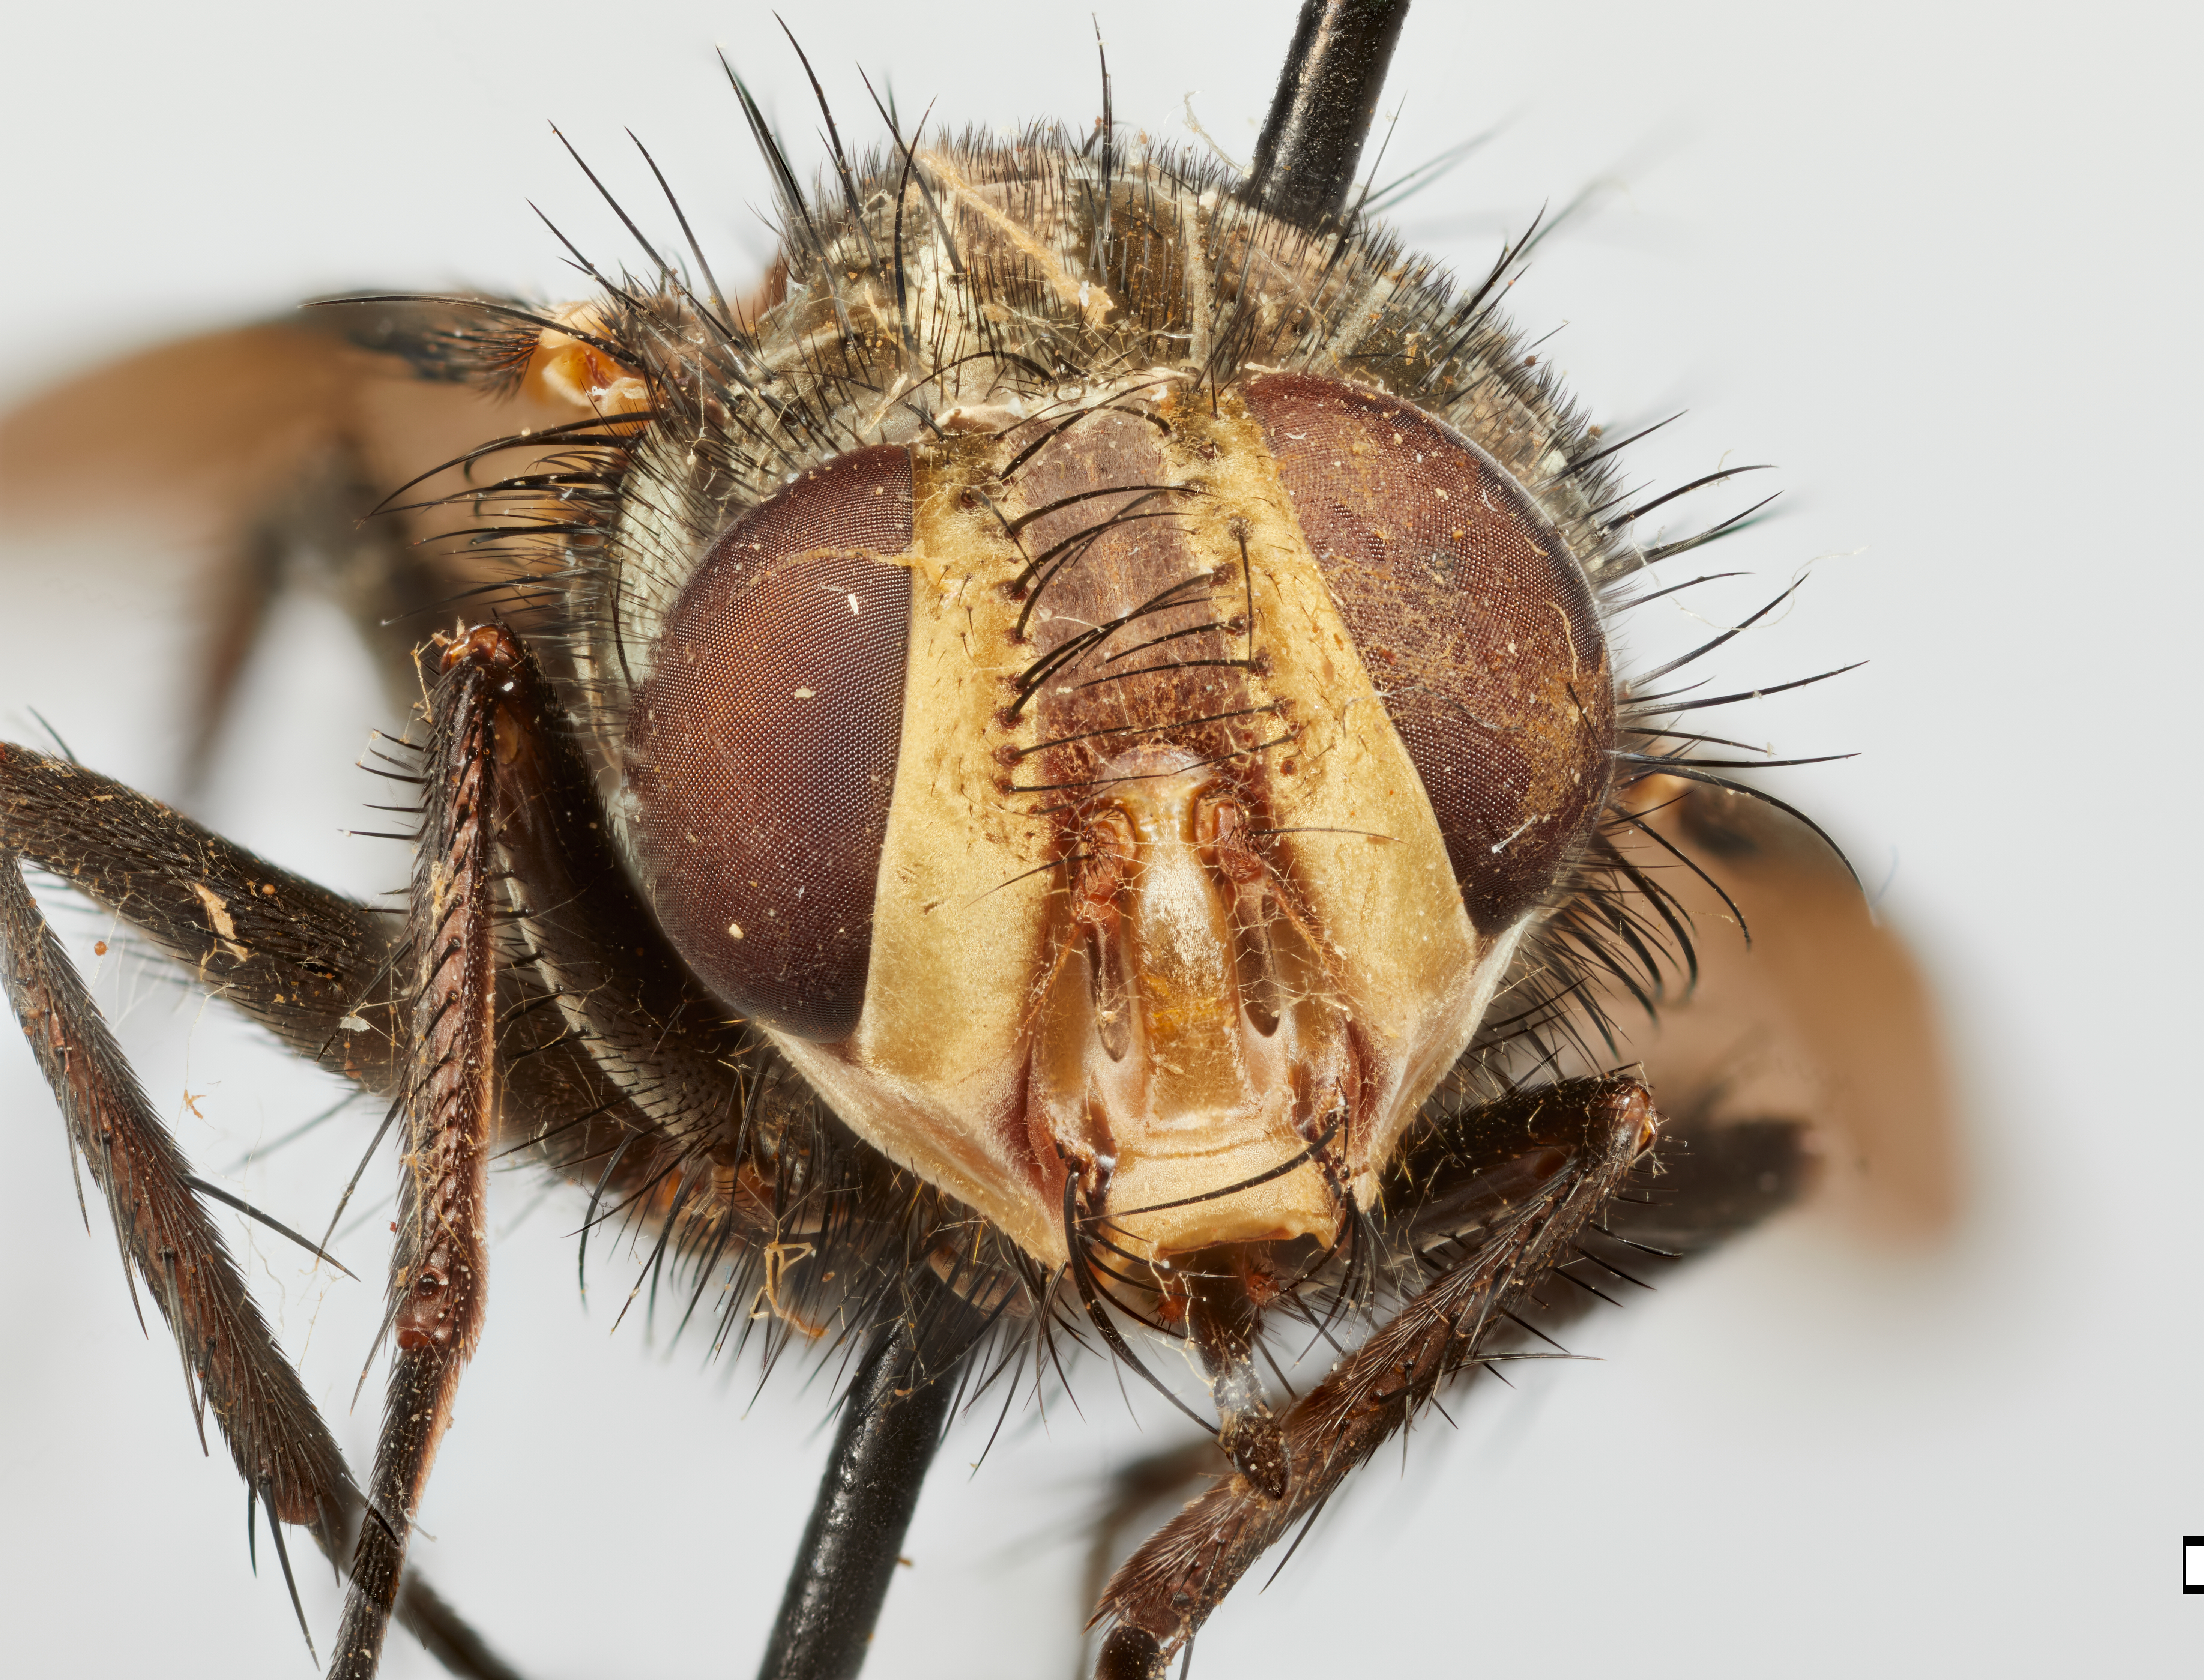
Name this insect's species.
Sarcocalirrhoe zuercheri
